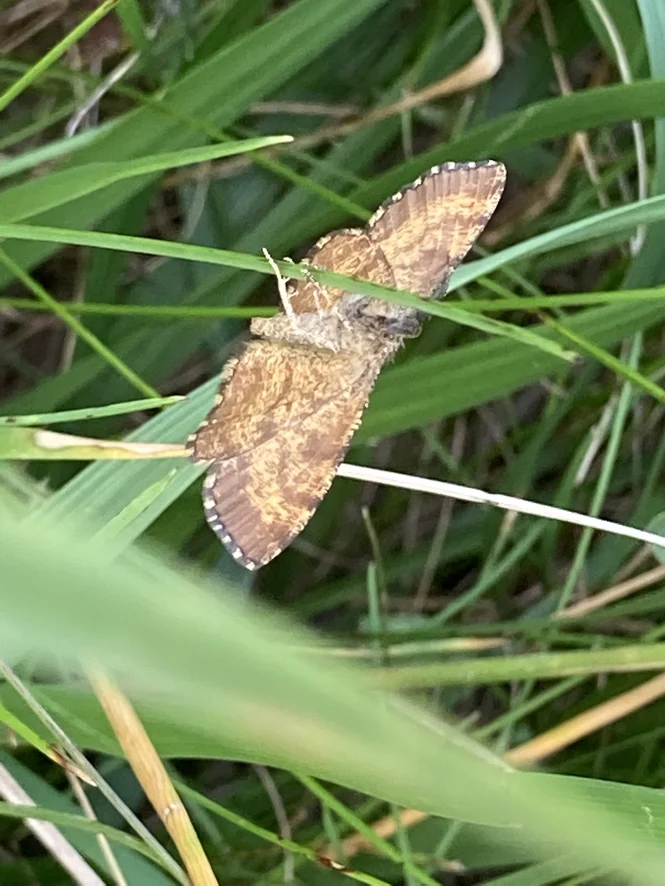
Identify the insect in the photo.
Ematurga atomaria
